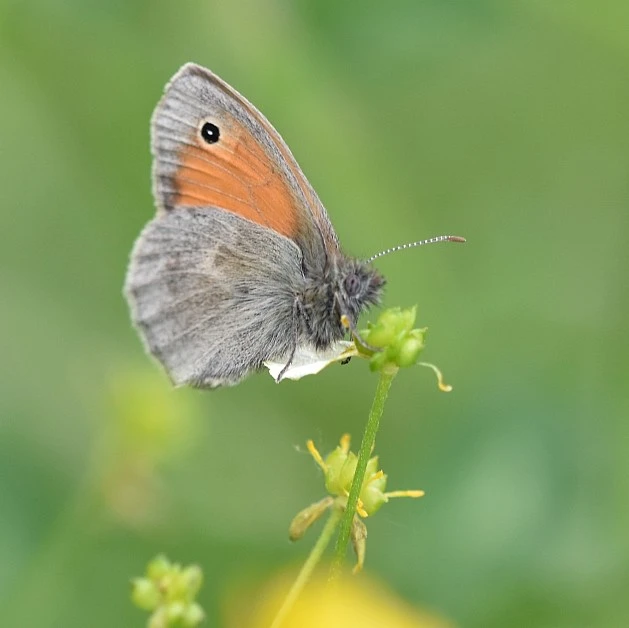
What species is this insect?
Coenonympha pamphilus
